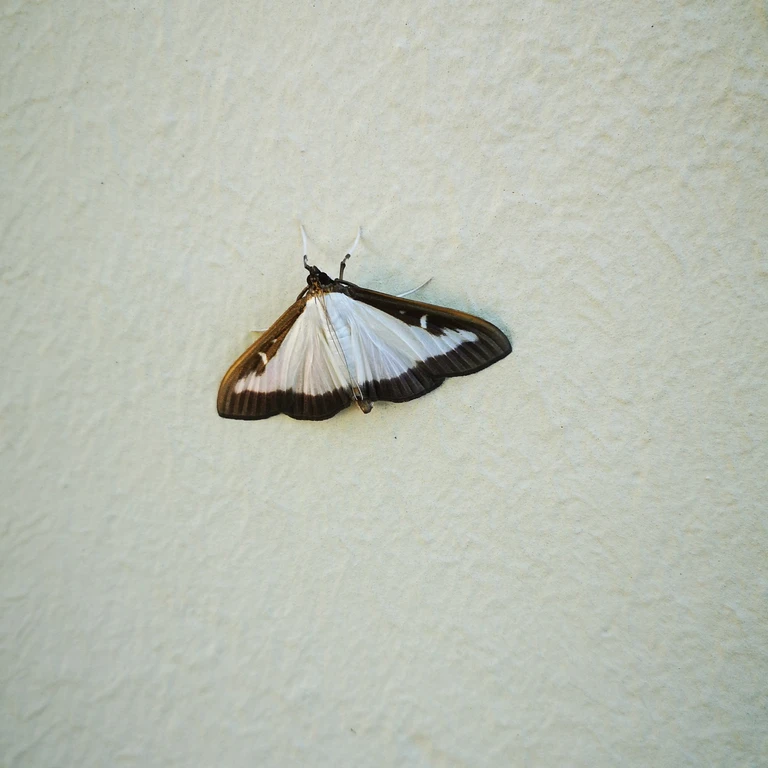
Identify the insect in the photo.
Cydalima perspectalis
